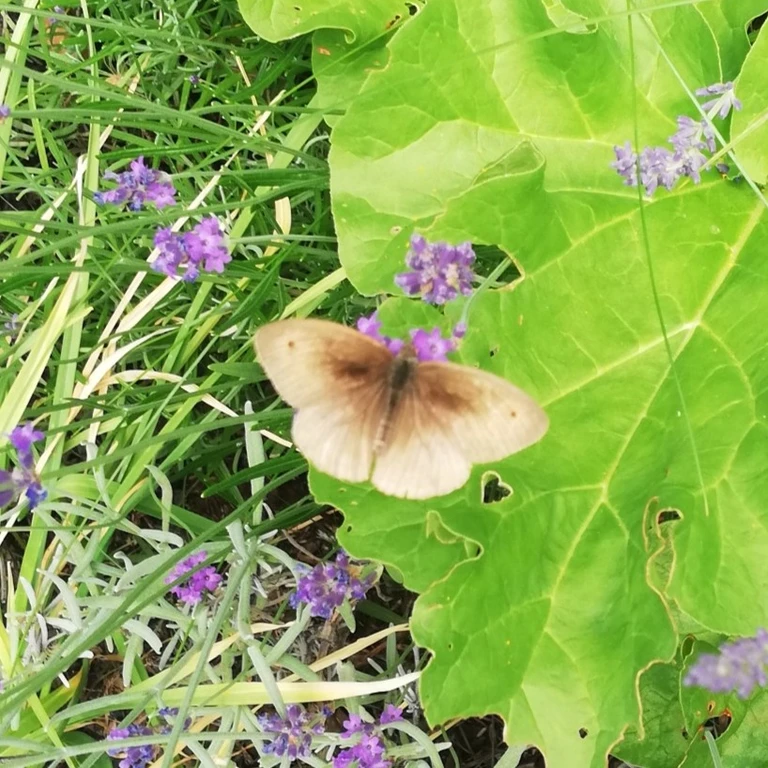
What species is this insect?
Maniola jurtina
